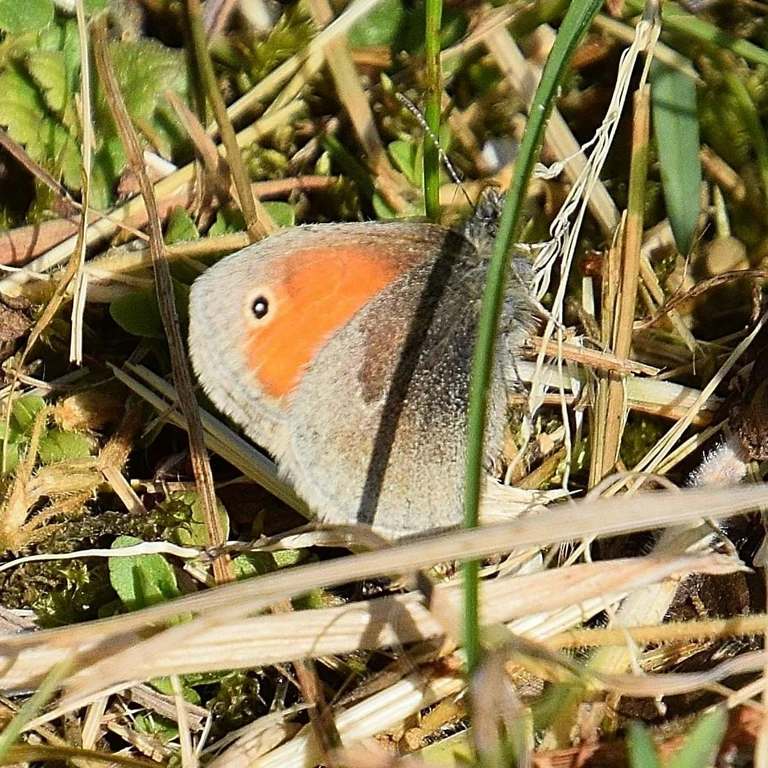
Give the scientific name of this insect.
Coenonympha pamphilus
